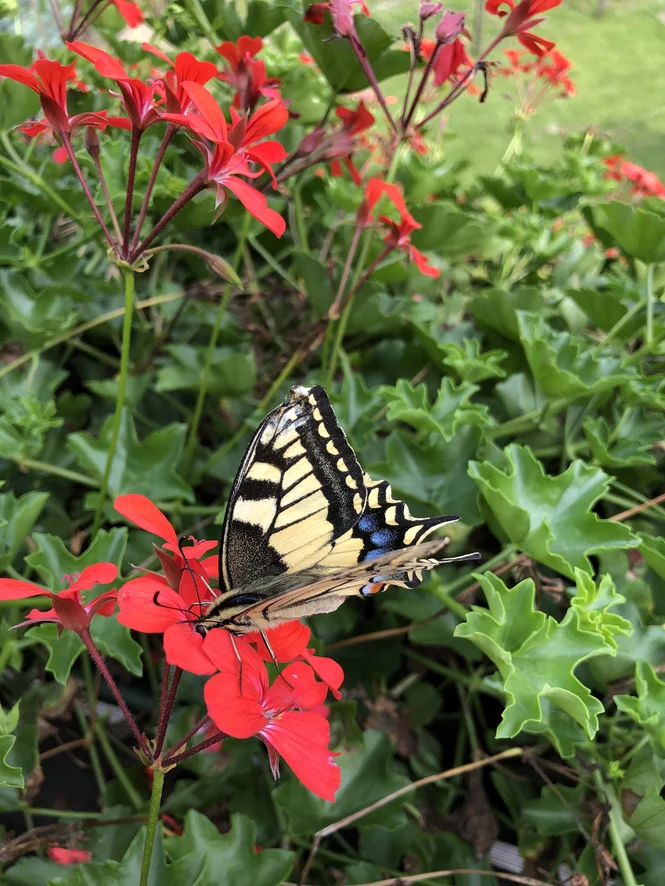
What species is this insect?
Papilio machaon
